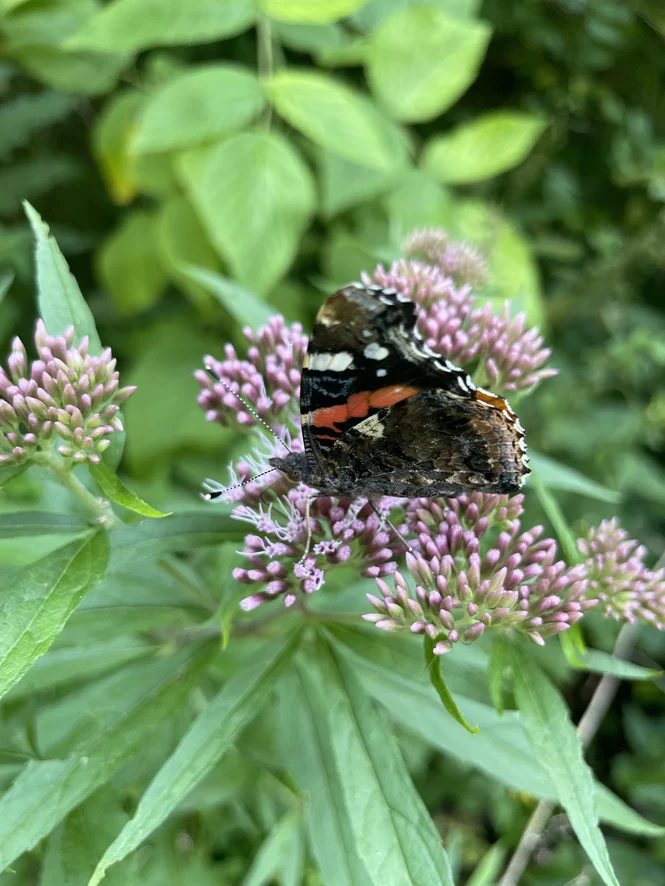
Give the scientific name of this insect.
Vanessa atalanta
